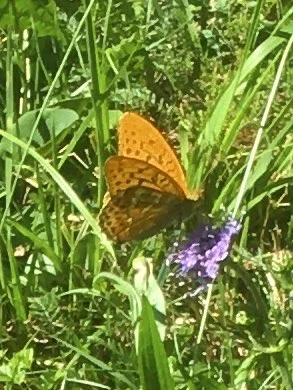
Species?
Argynnis paphia
